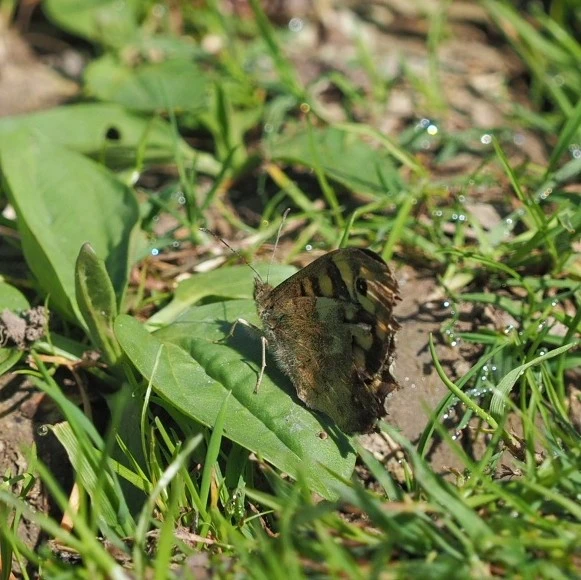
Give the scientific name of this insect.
Pararge aegeria
